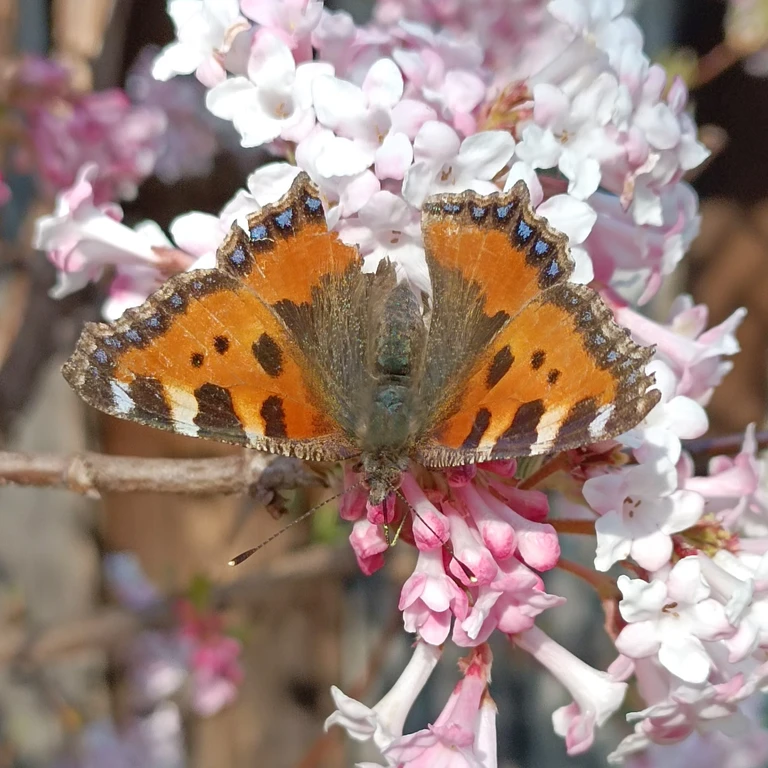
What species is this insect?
Aglais urticae
